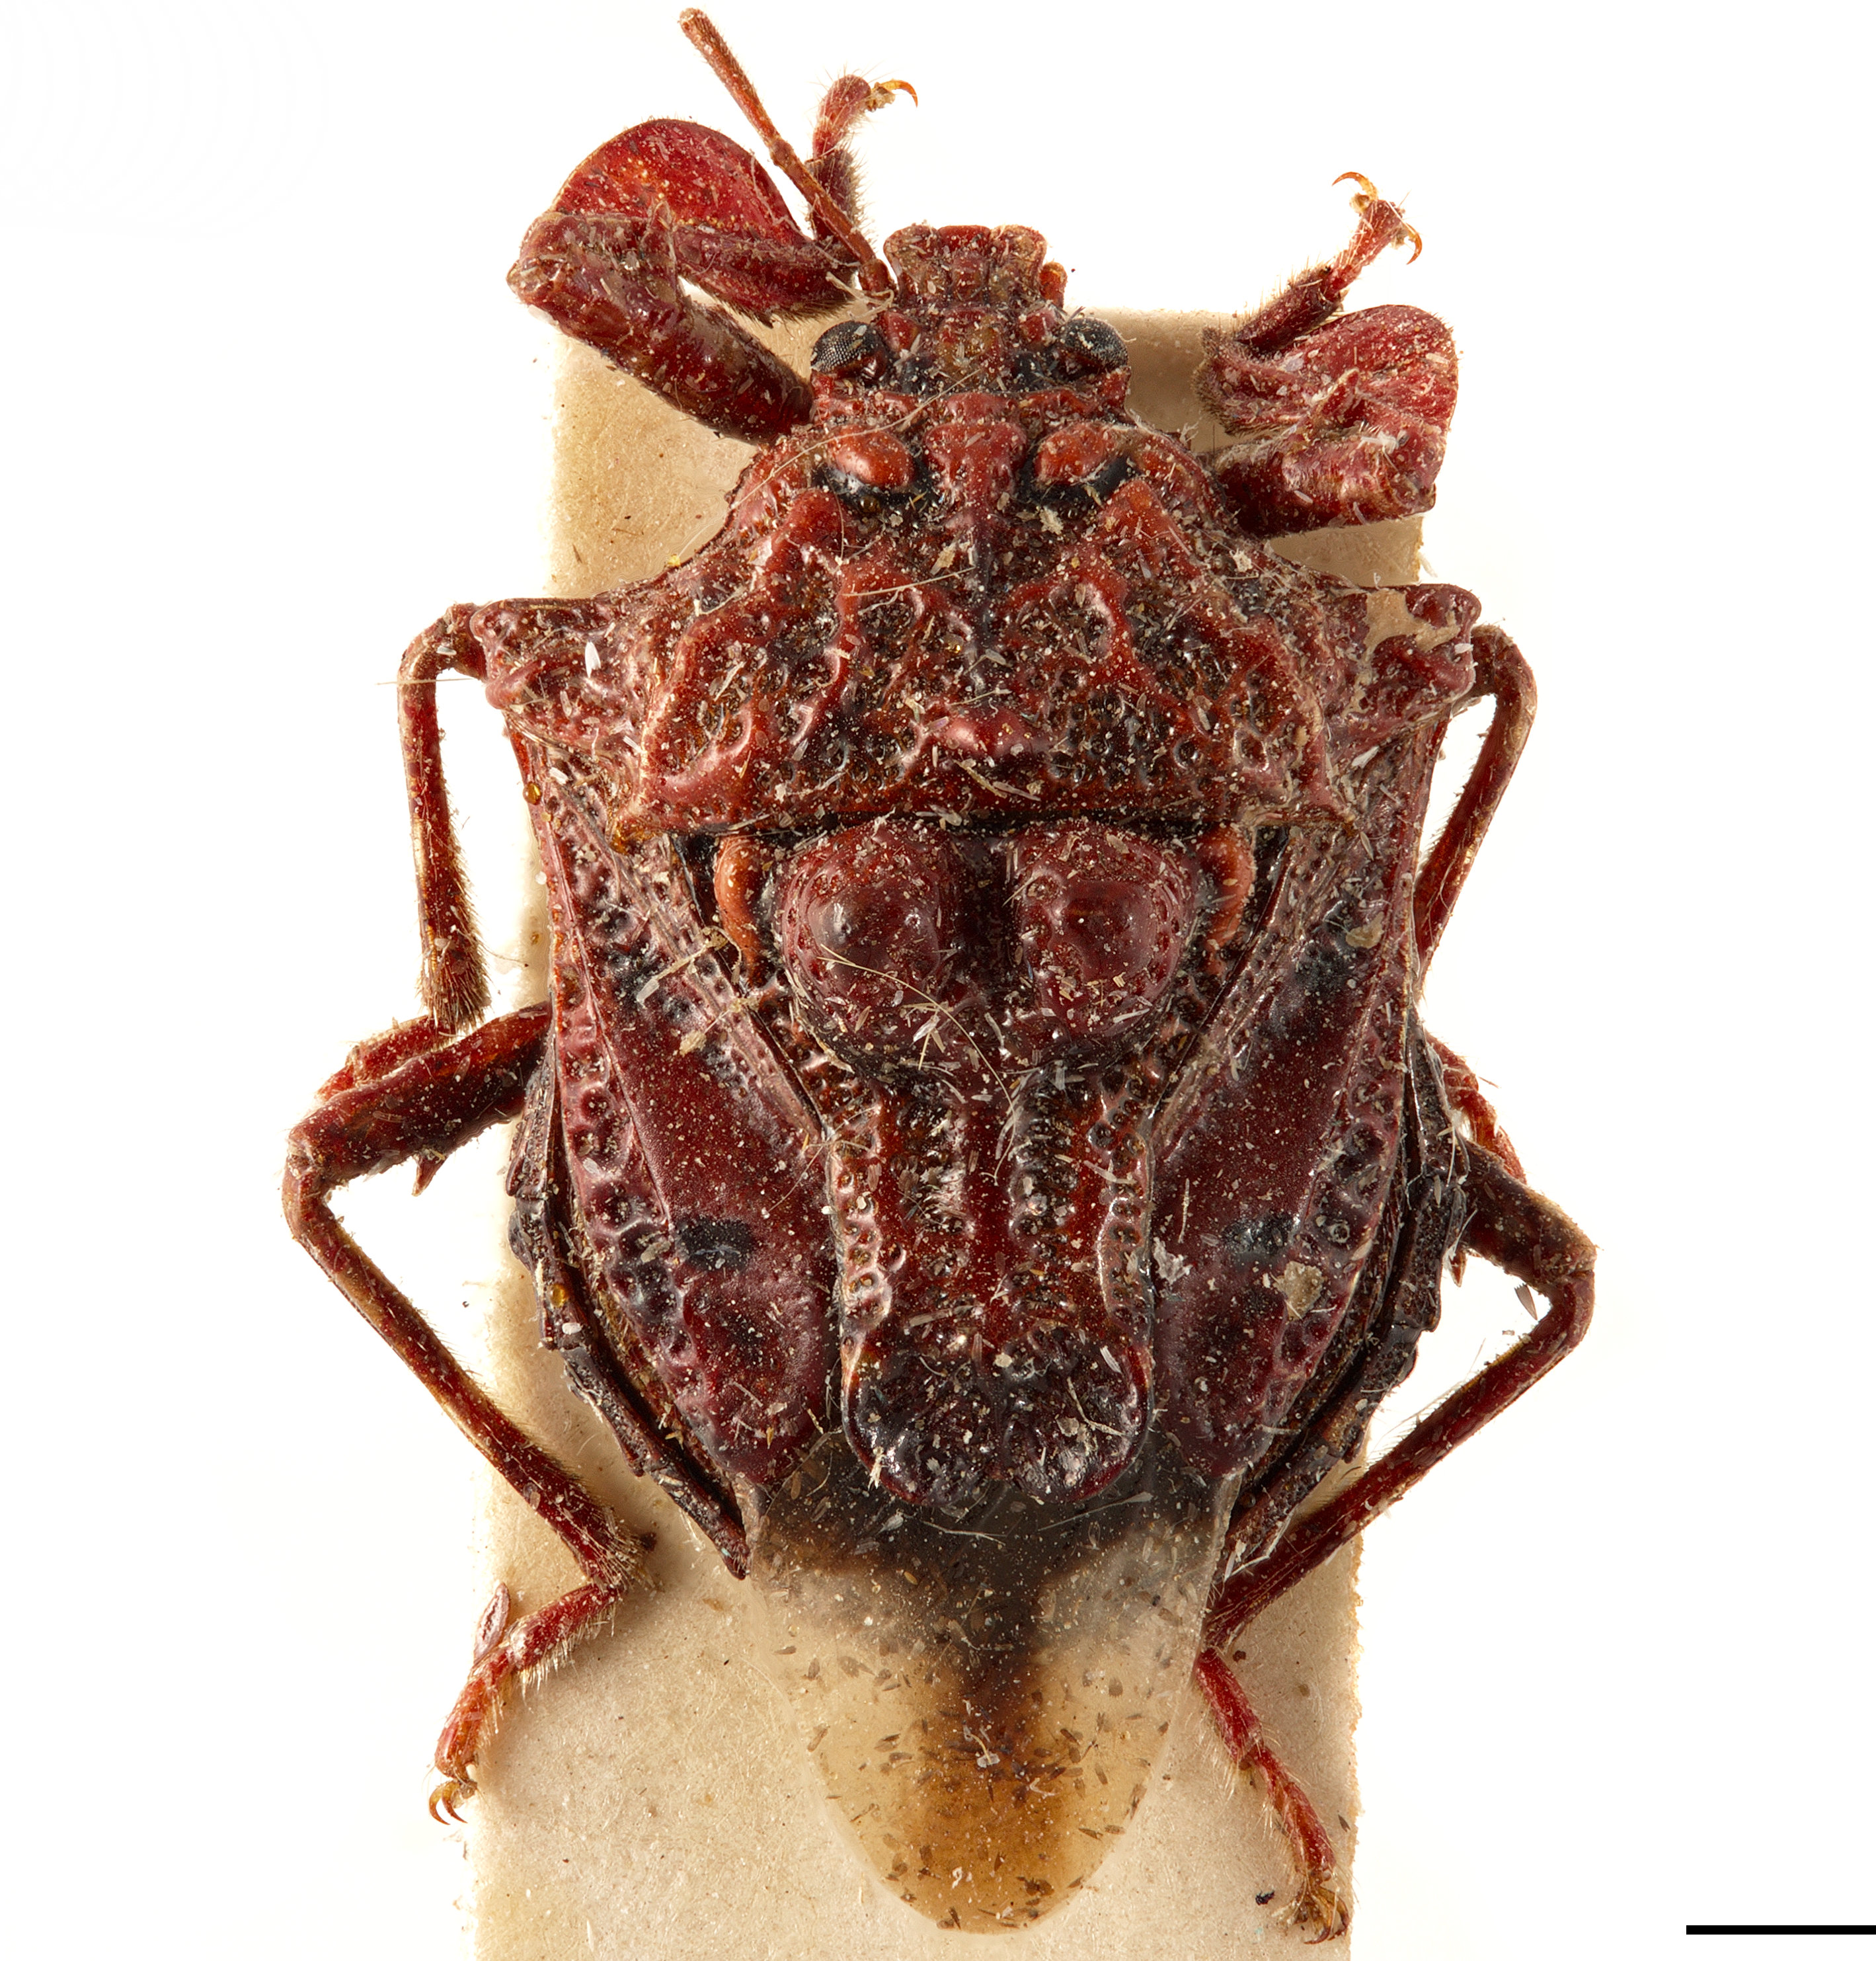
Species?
Cazira verrucosa
